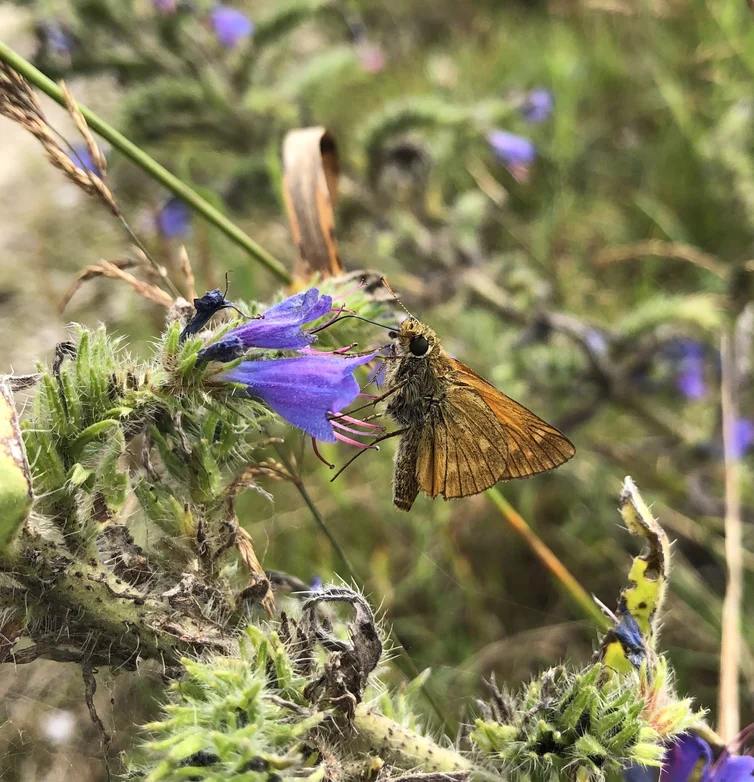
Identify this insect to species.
Ochlodes sylvanus (also Ochlodes venata)
